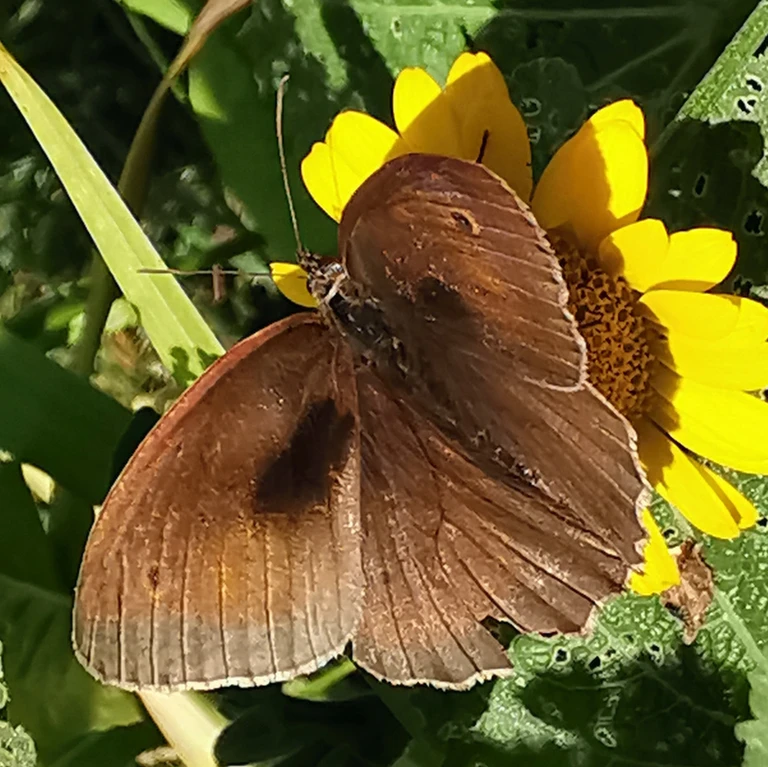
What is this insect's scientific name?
Maniola jurtina
